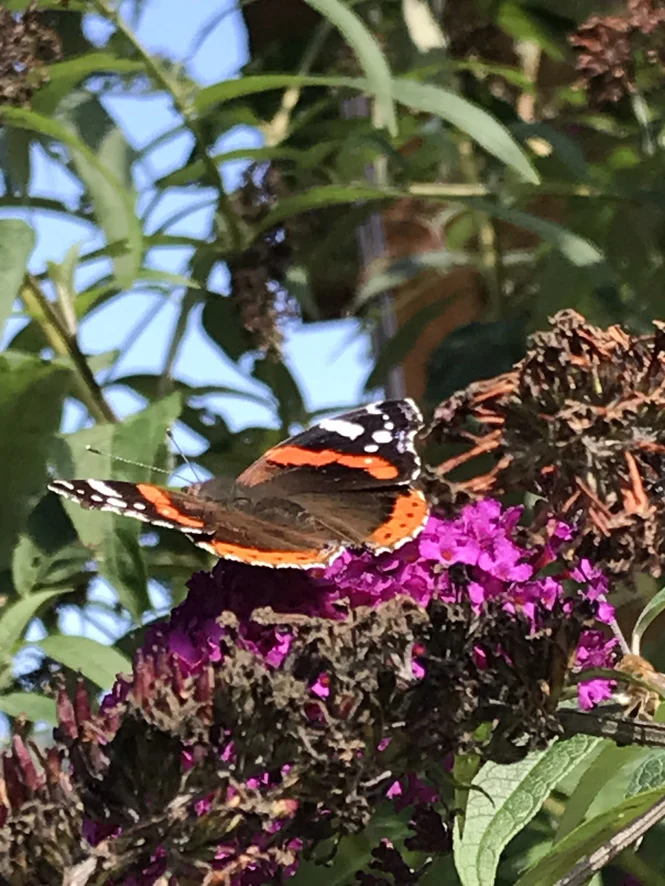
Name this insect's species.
Vanessa atalanta
